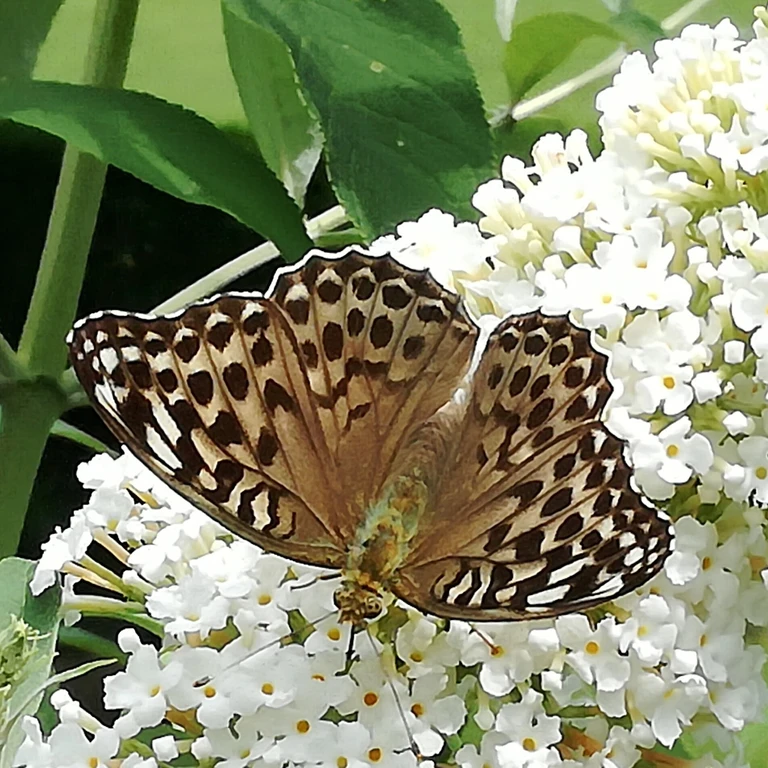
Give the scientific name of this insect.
Argynnis paphia
